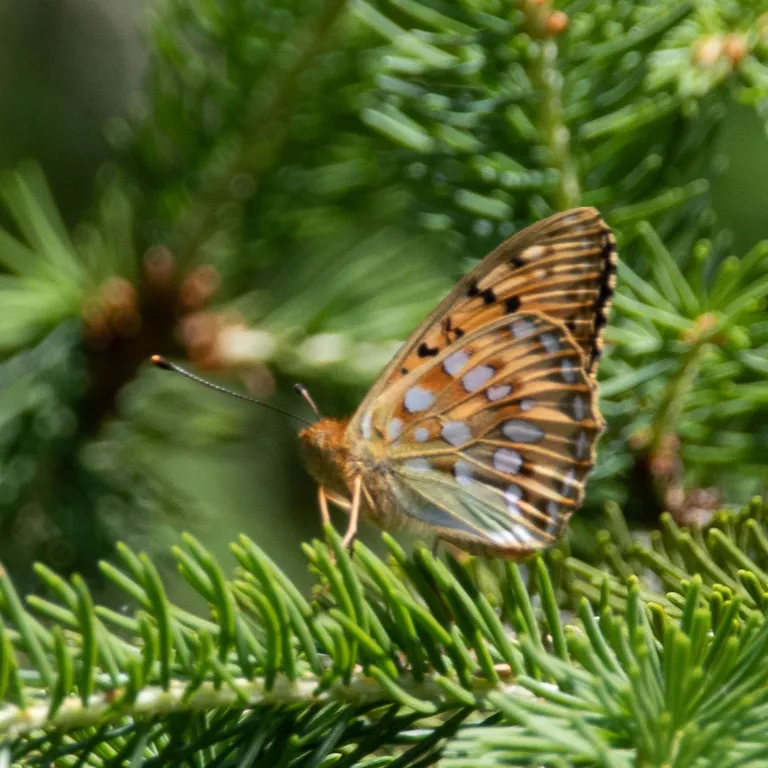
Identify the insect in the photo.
Speyeria aglaja
